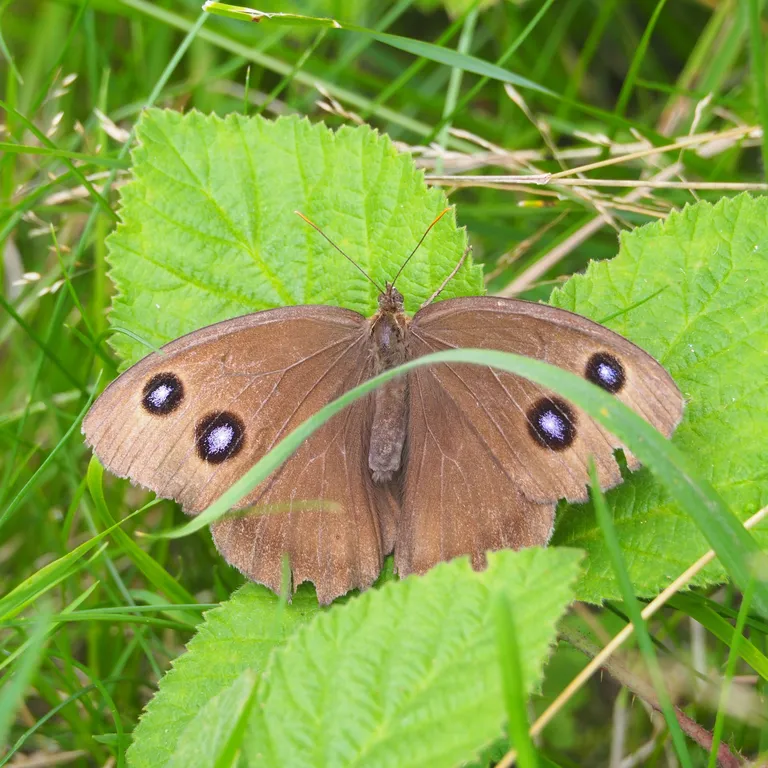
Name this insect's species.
Minois dryas
